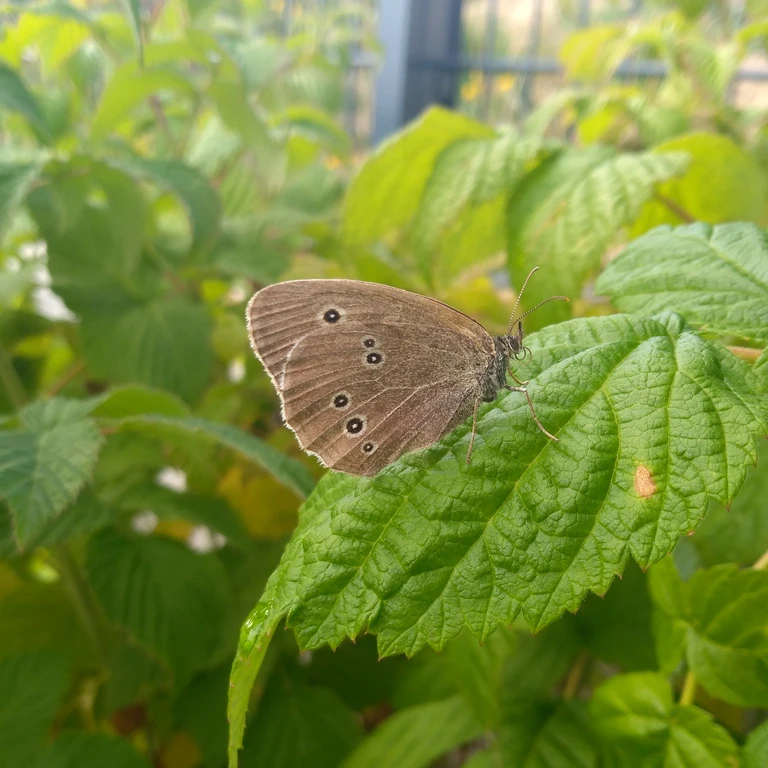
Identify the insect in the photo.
Aphantopus hyperantus
